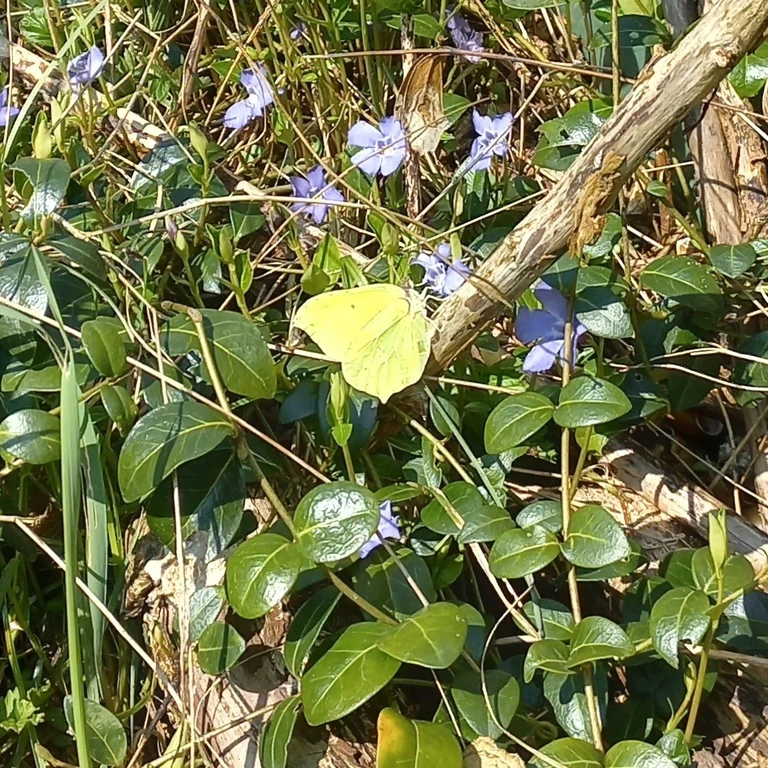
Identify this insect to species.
Gonepteryx rhamni
